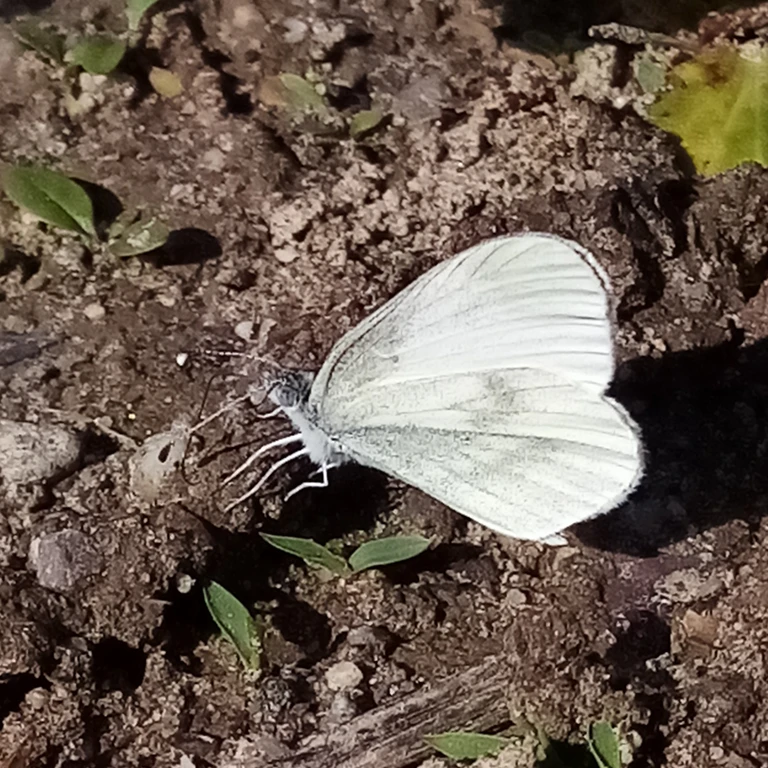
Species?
Leptidea sinapis/juvernica
